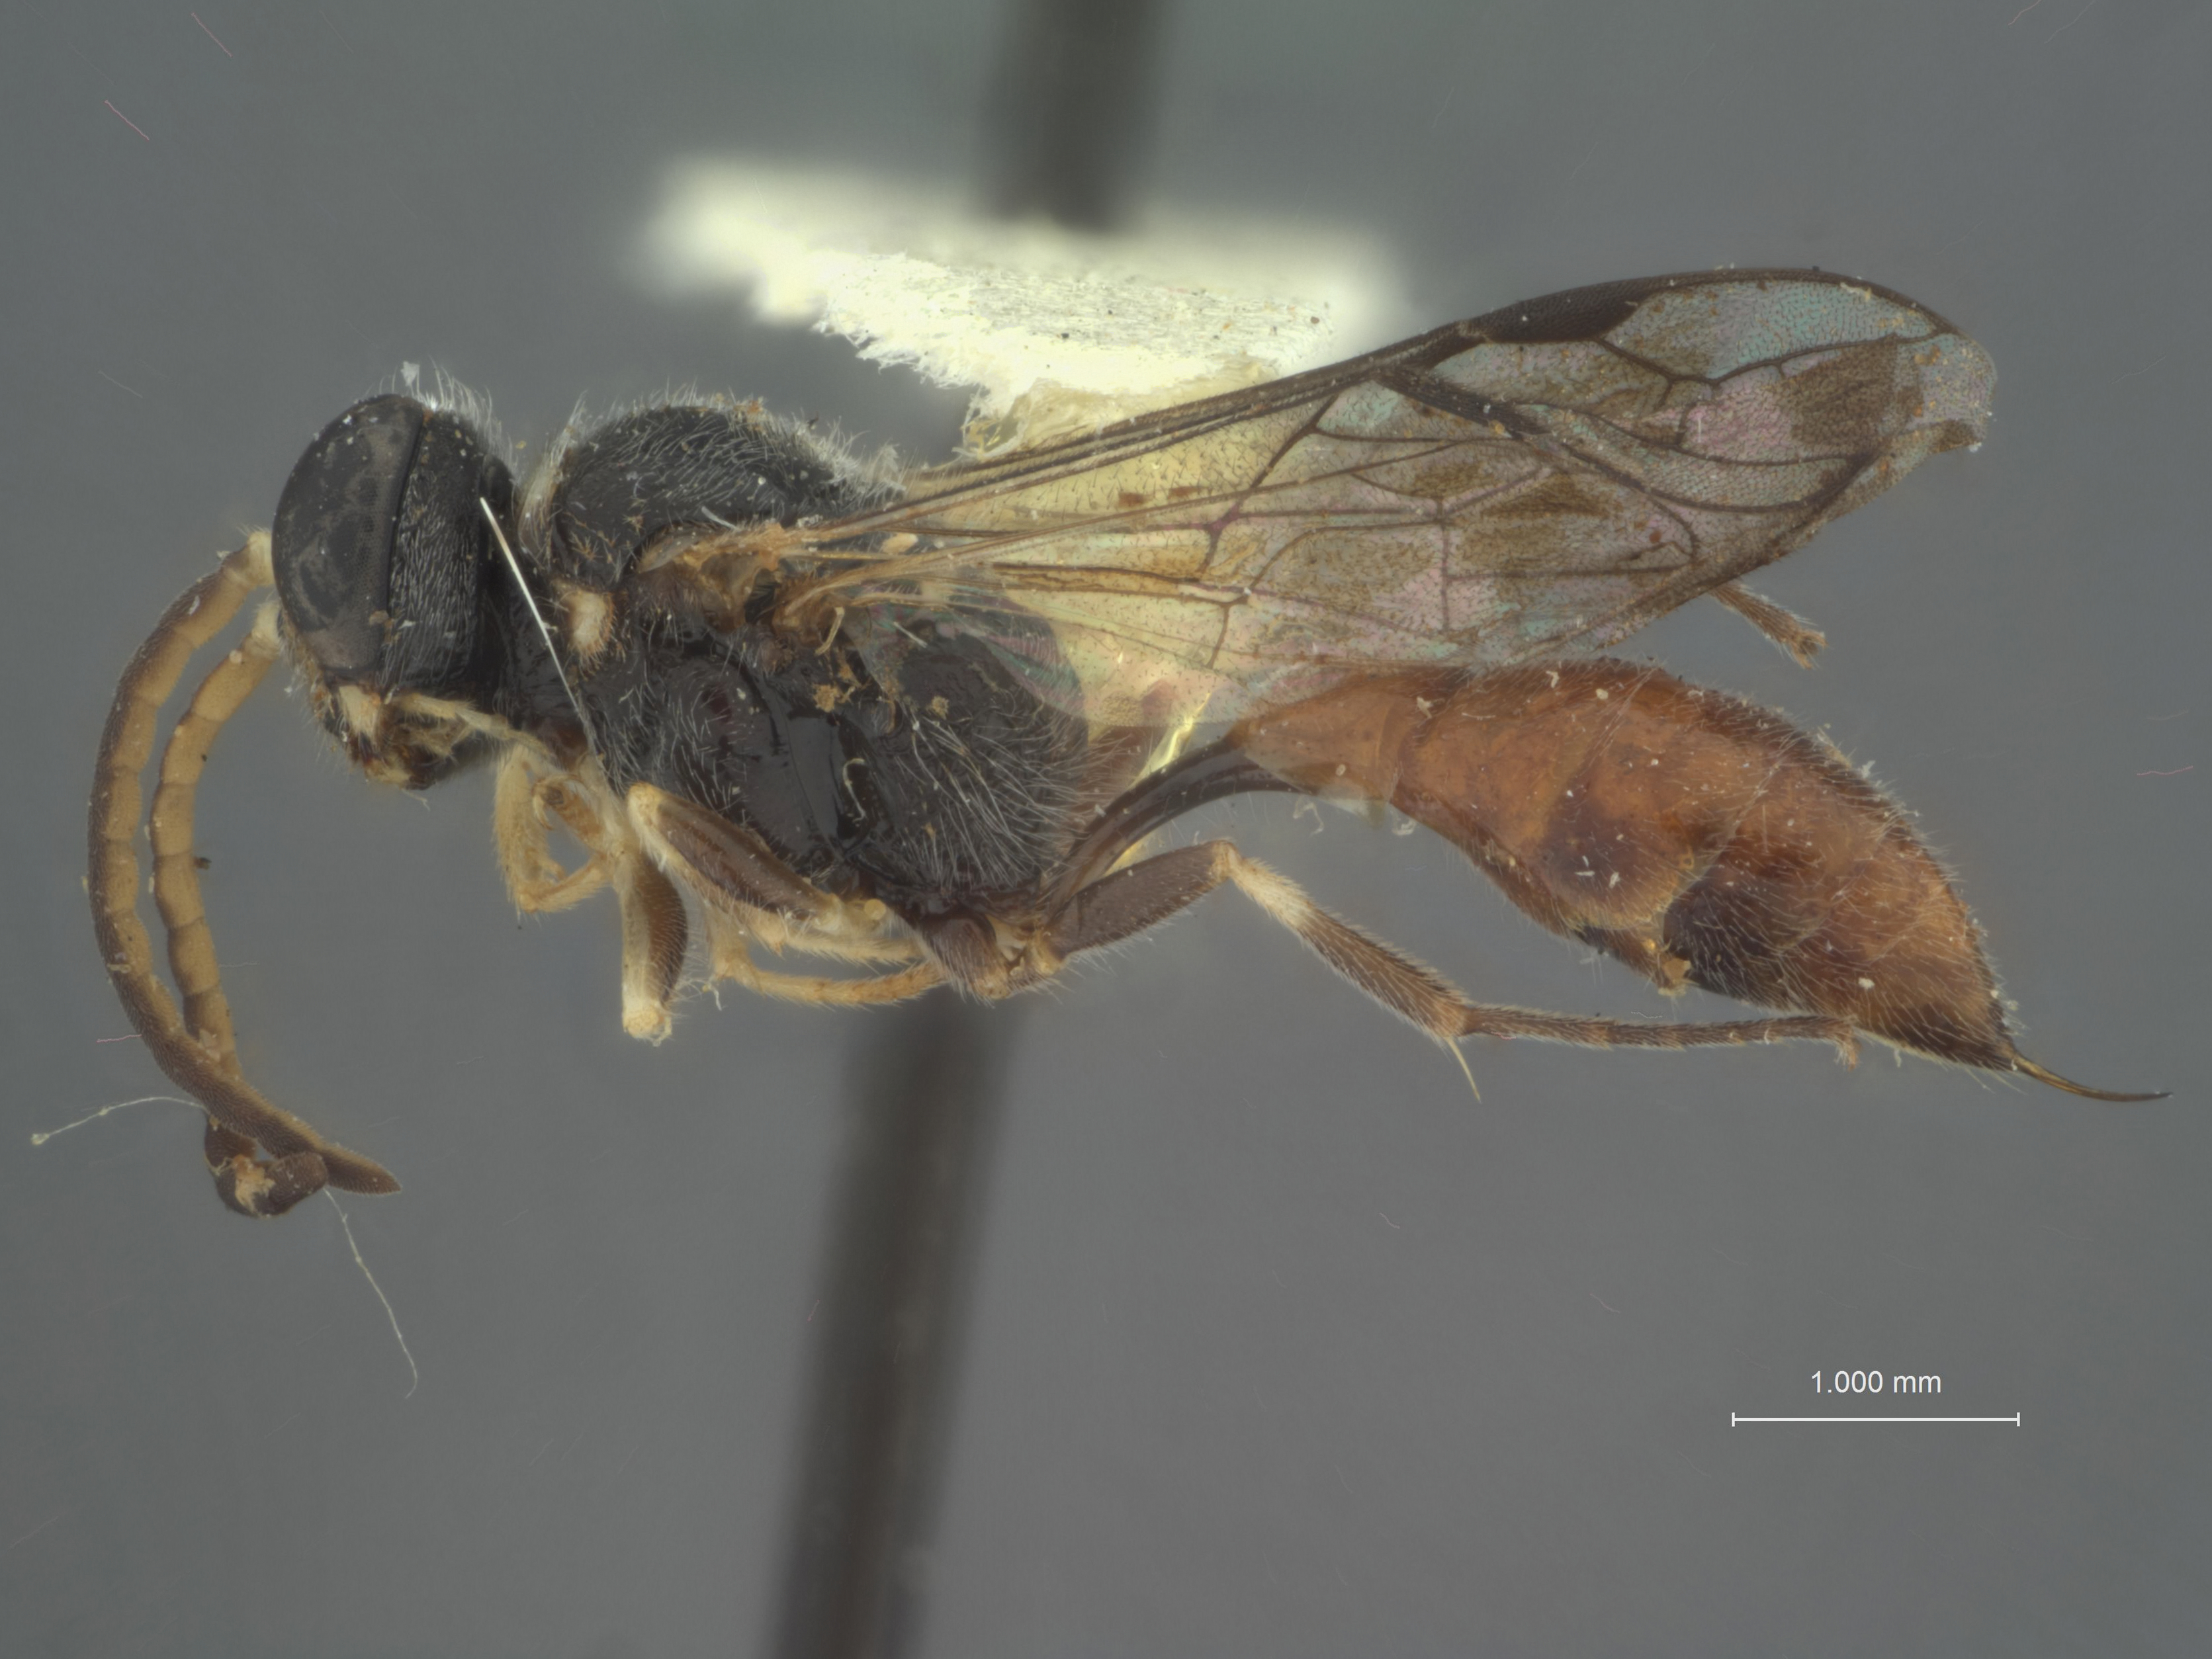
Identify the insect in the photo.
Psenulus leucognathus
